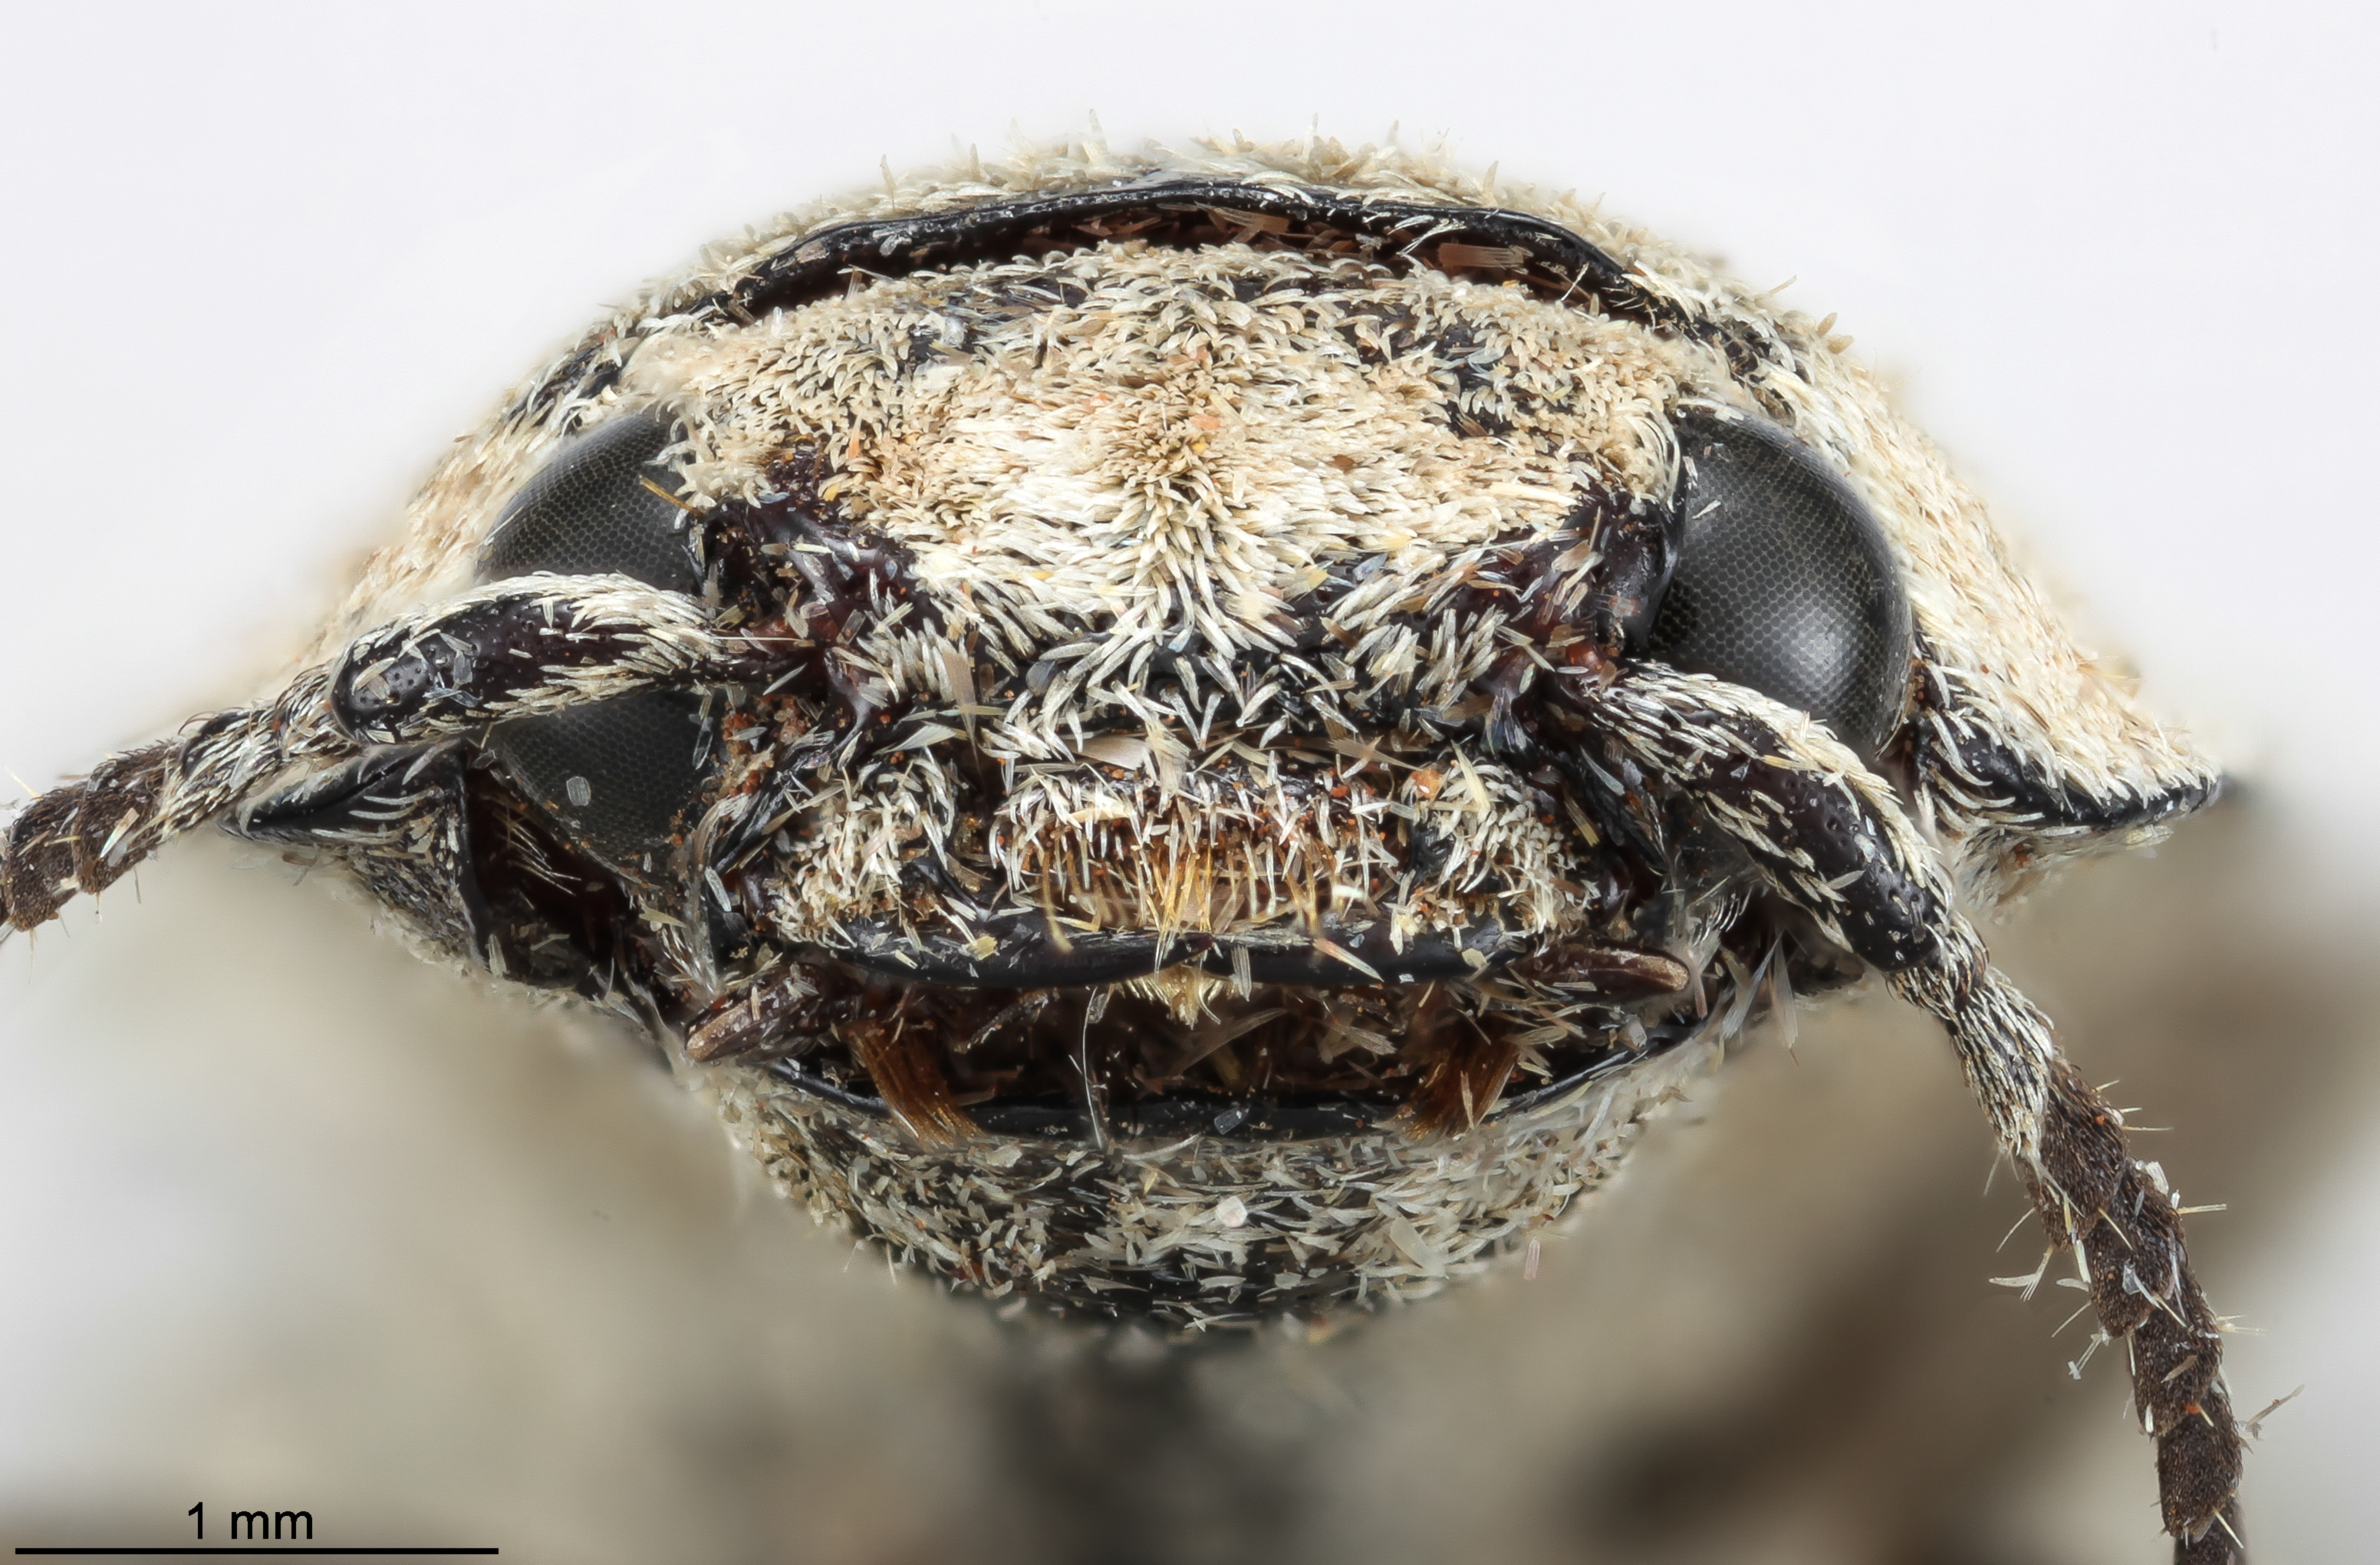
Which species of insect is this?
Alaus guamensis
